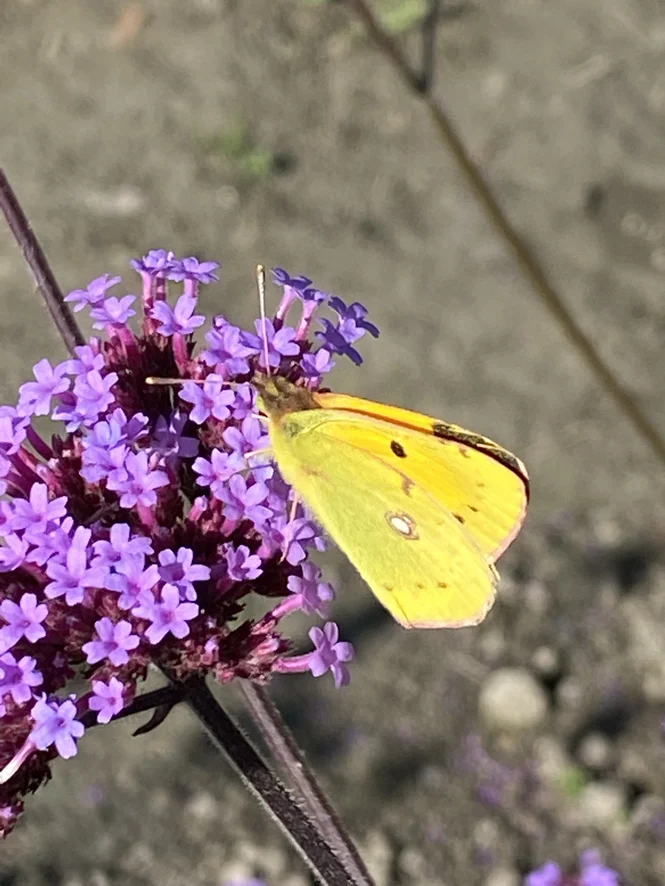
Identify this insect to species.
Colias croceus
